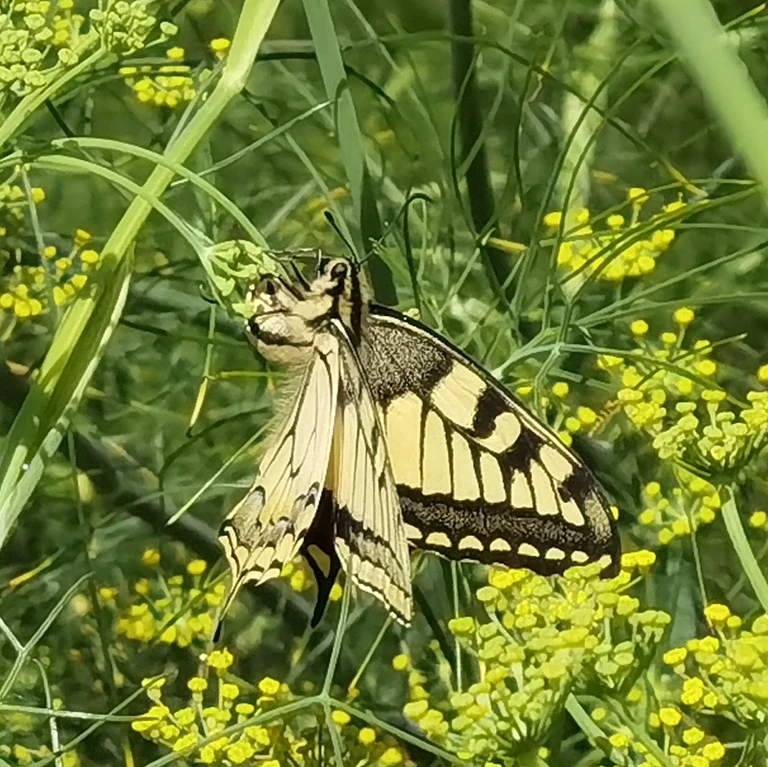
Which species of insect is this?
Papilio machaon
